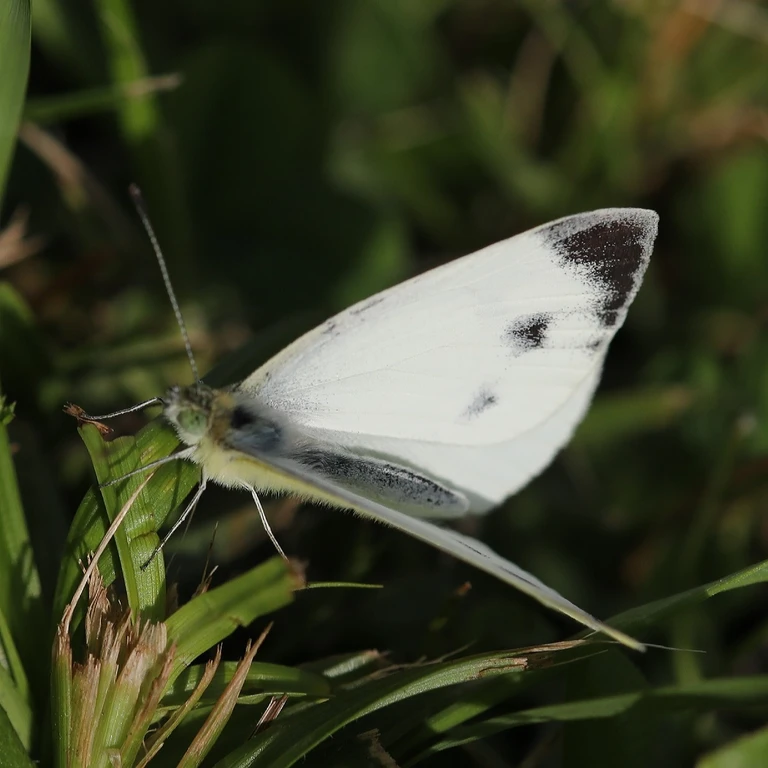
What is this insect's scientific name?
Pieris mannii
